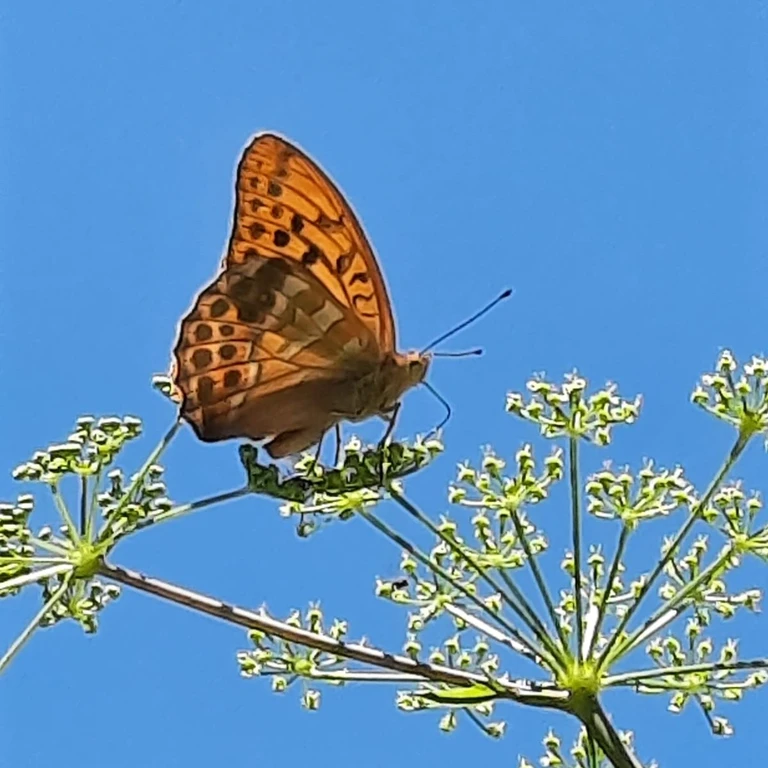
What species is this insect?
Argynnis paphia
